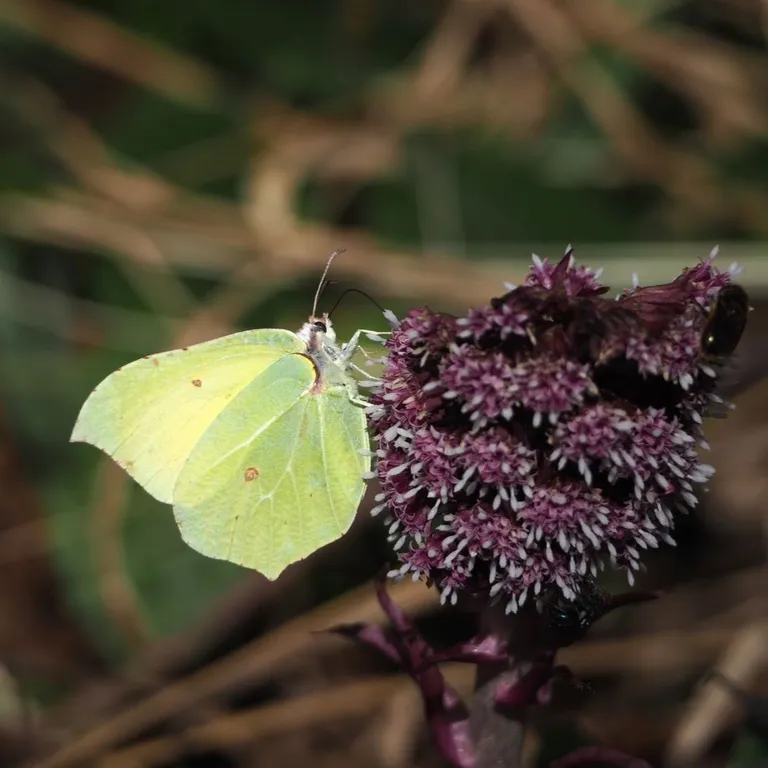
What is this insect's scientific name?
Gonepteryx rhamni
